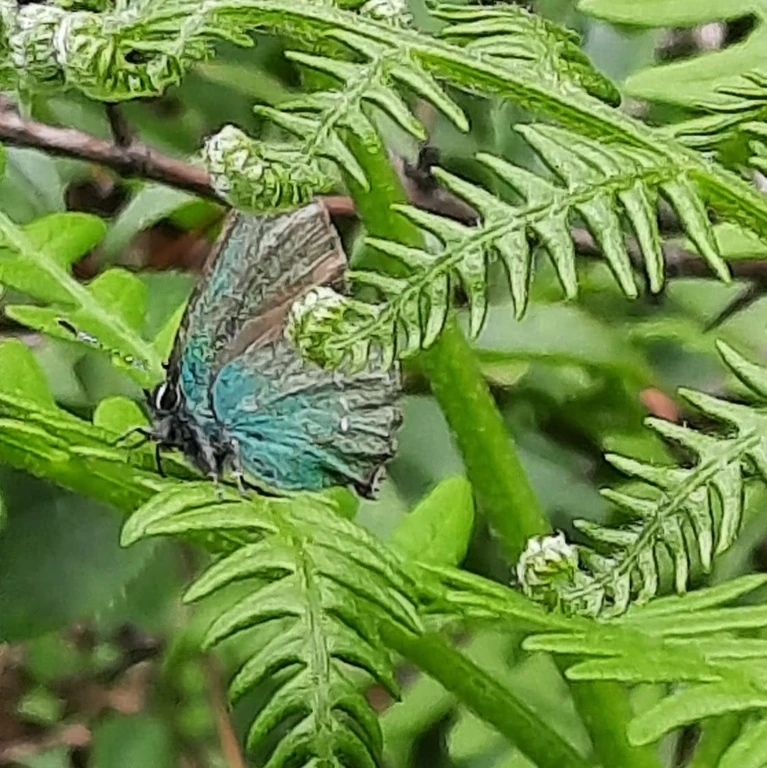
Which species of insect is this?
Callophrys rubi
